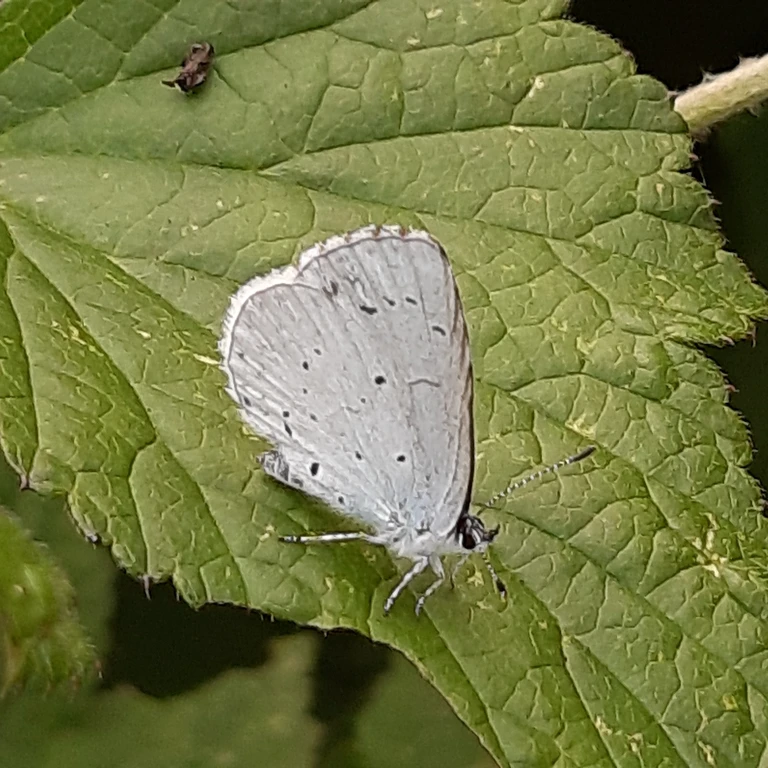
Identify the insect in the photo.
Celastrina argiolus
